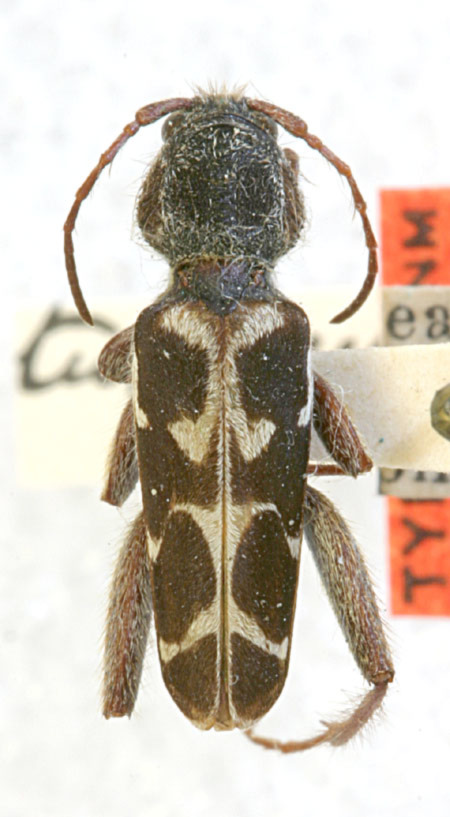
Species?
Neoclytus tularensis (also Neoclytus conjunctus)
